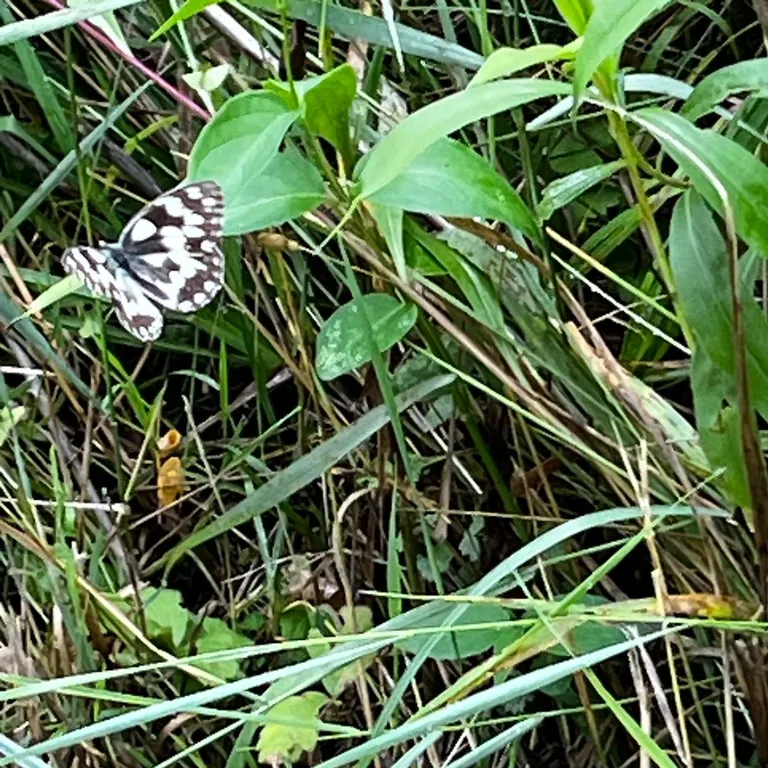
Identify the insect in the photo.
Melanargia galathea
